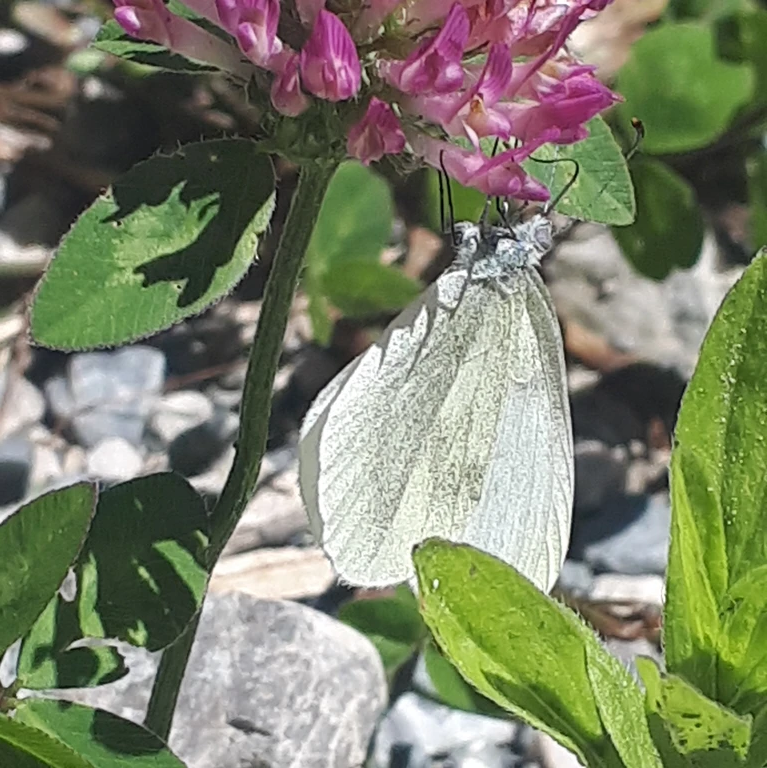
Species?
Leptidea sinapis/juvernica
